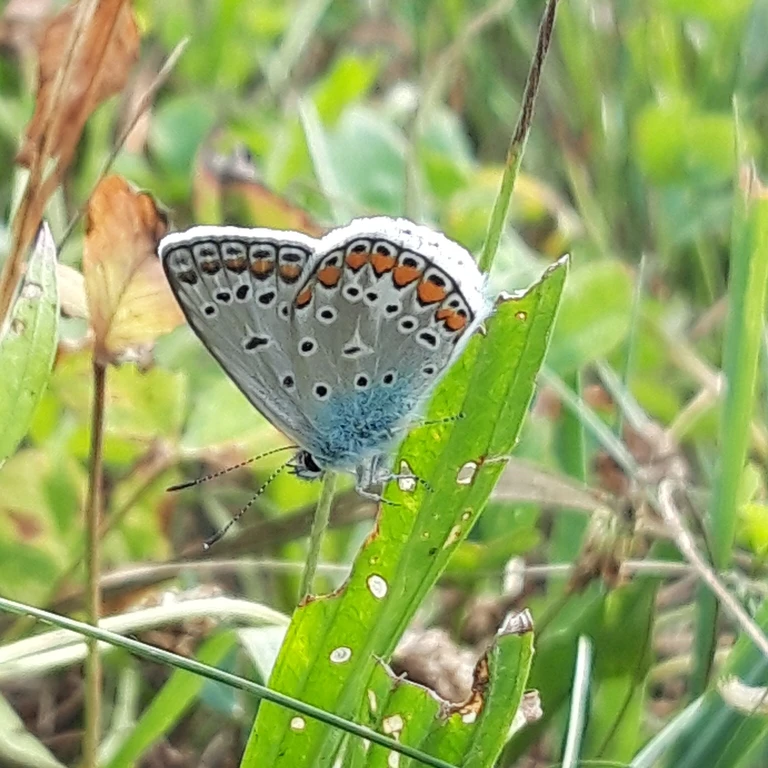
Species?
Polyommatus icarus
